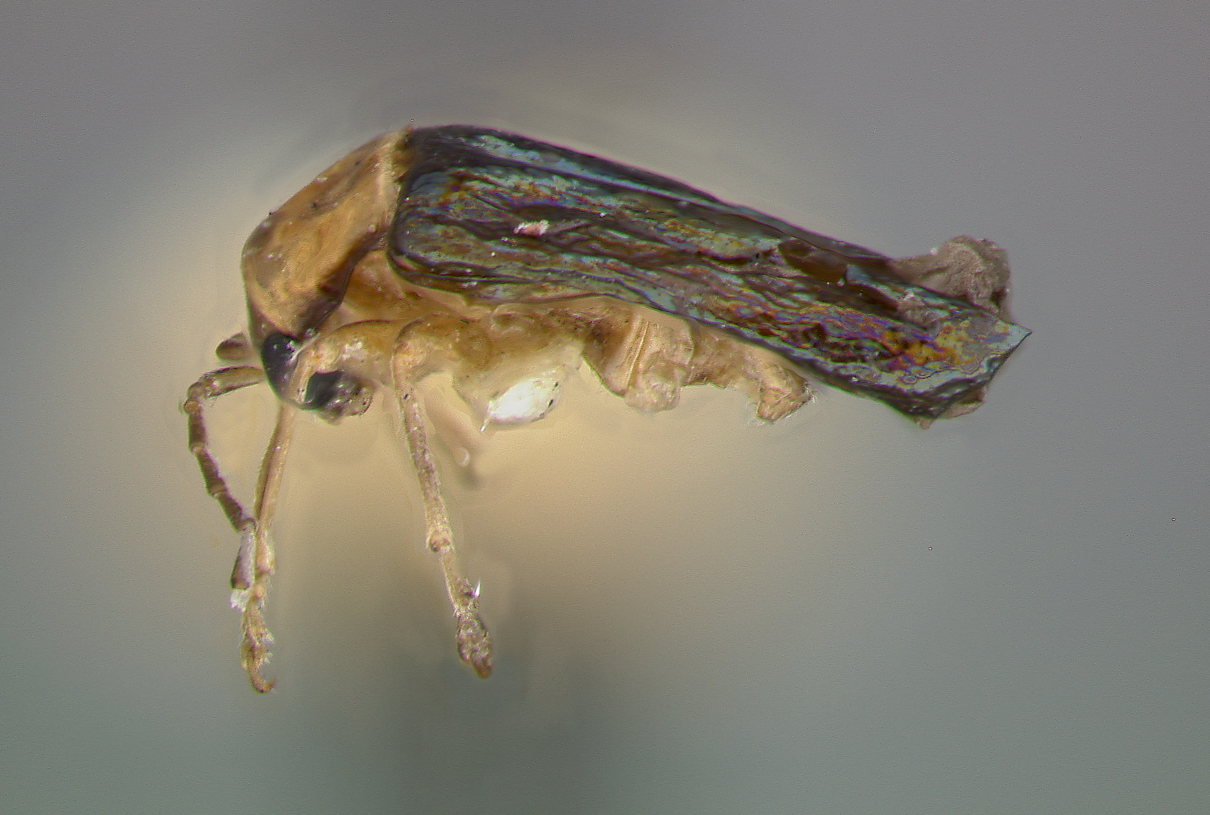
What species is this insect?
Ectmesopus leonardorum
